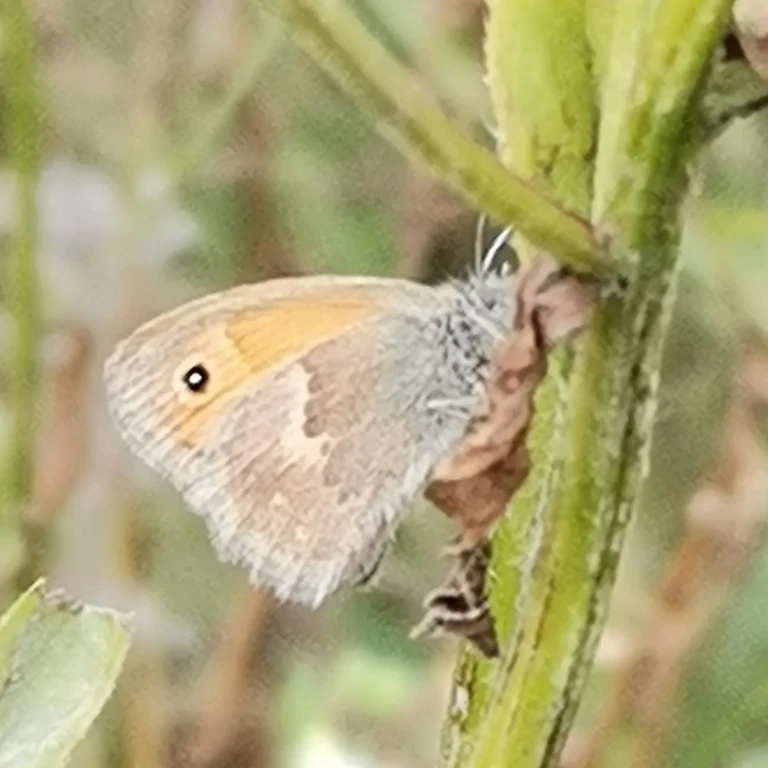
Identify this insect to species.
Coenonympha pamphilus
